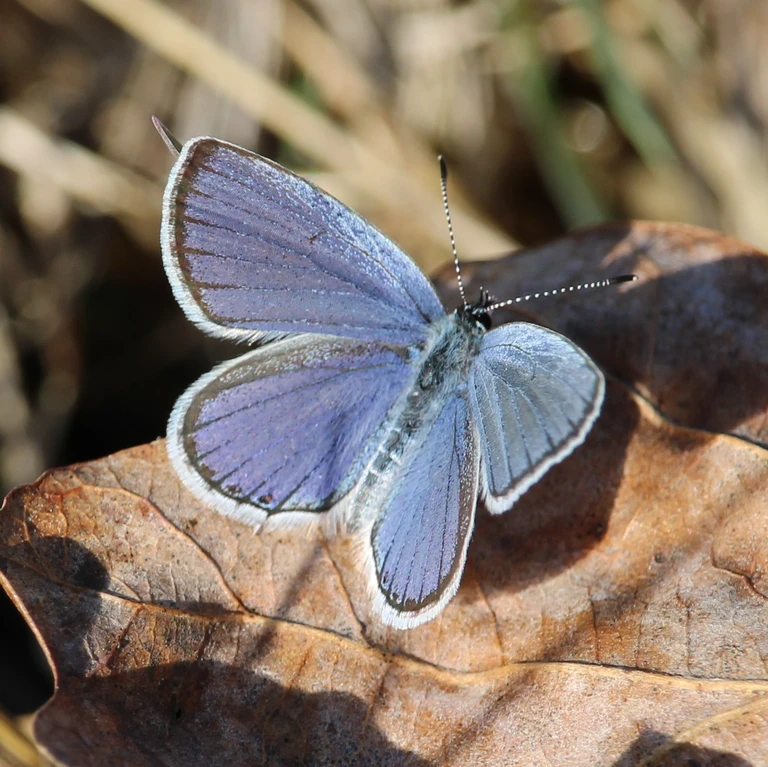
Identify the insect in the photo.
Cupido argiades (also Elkalyce argiades)
